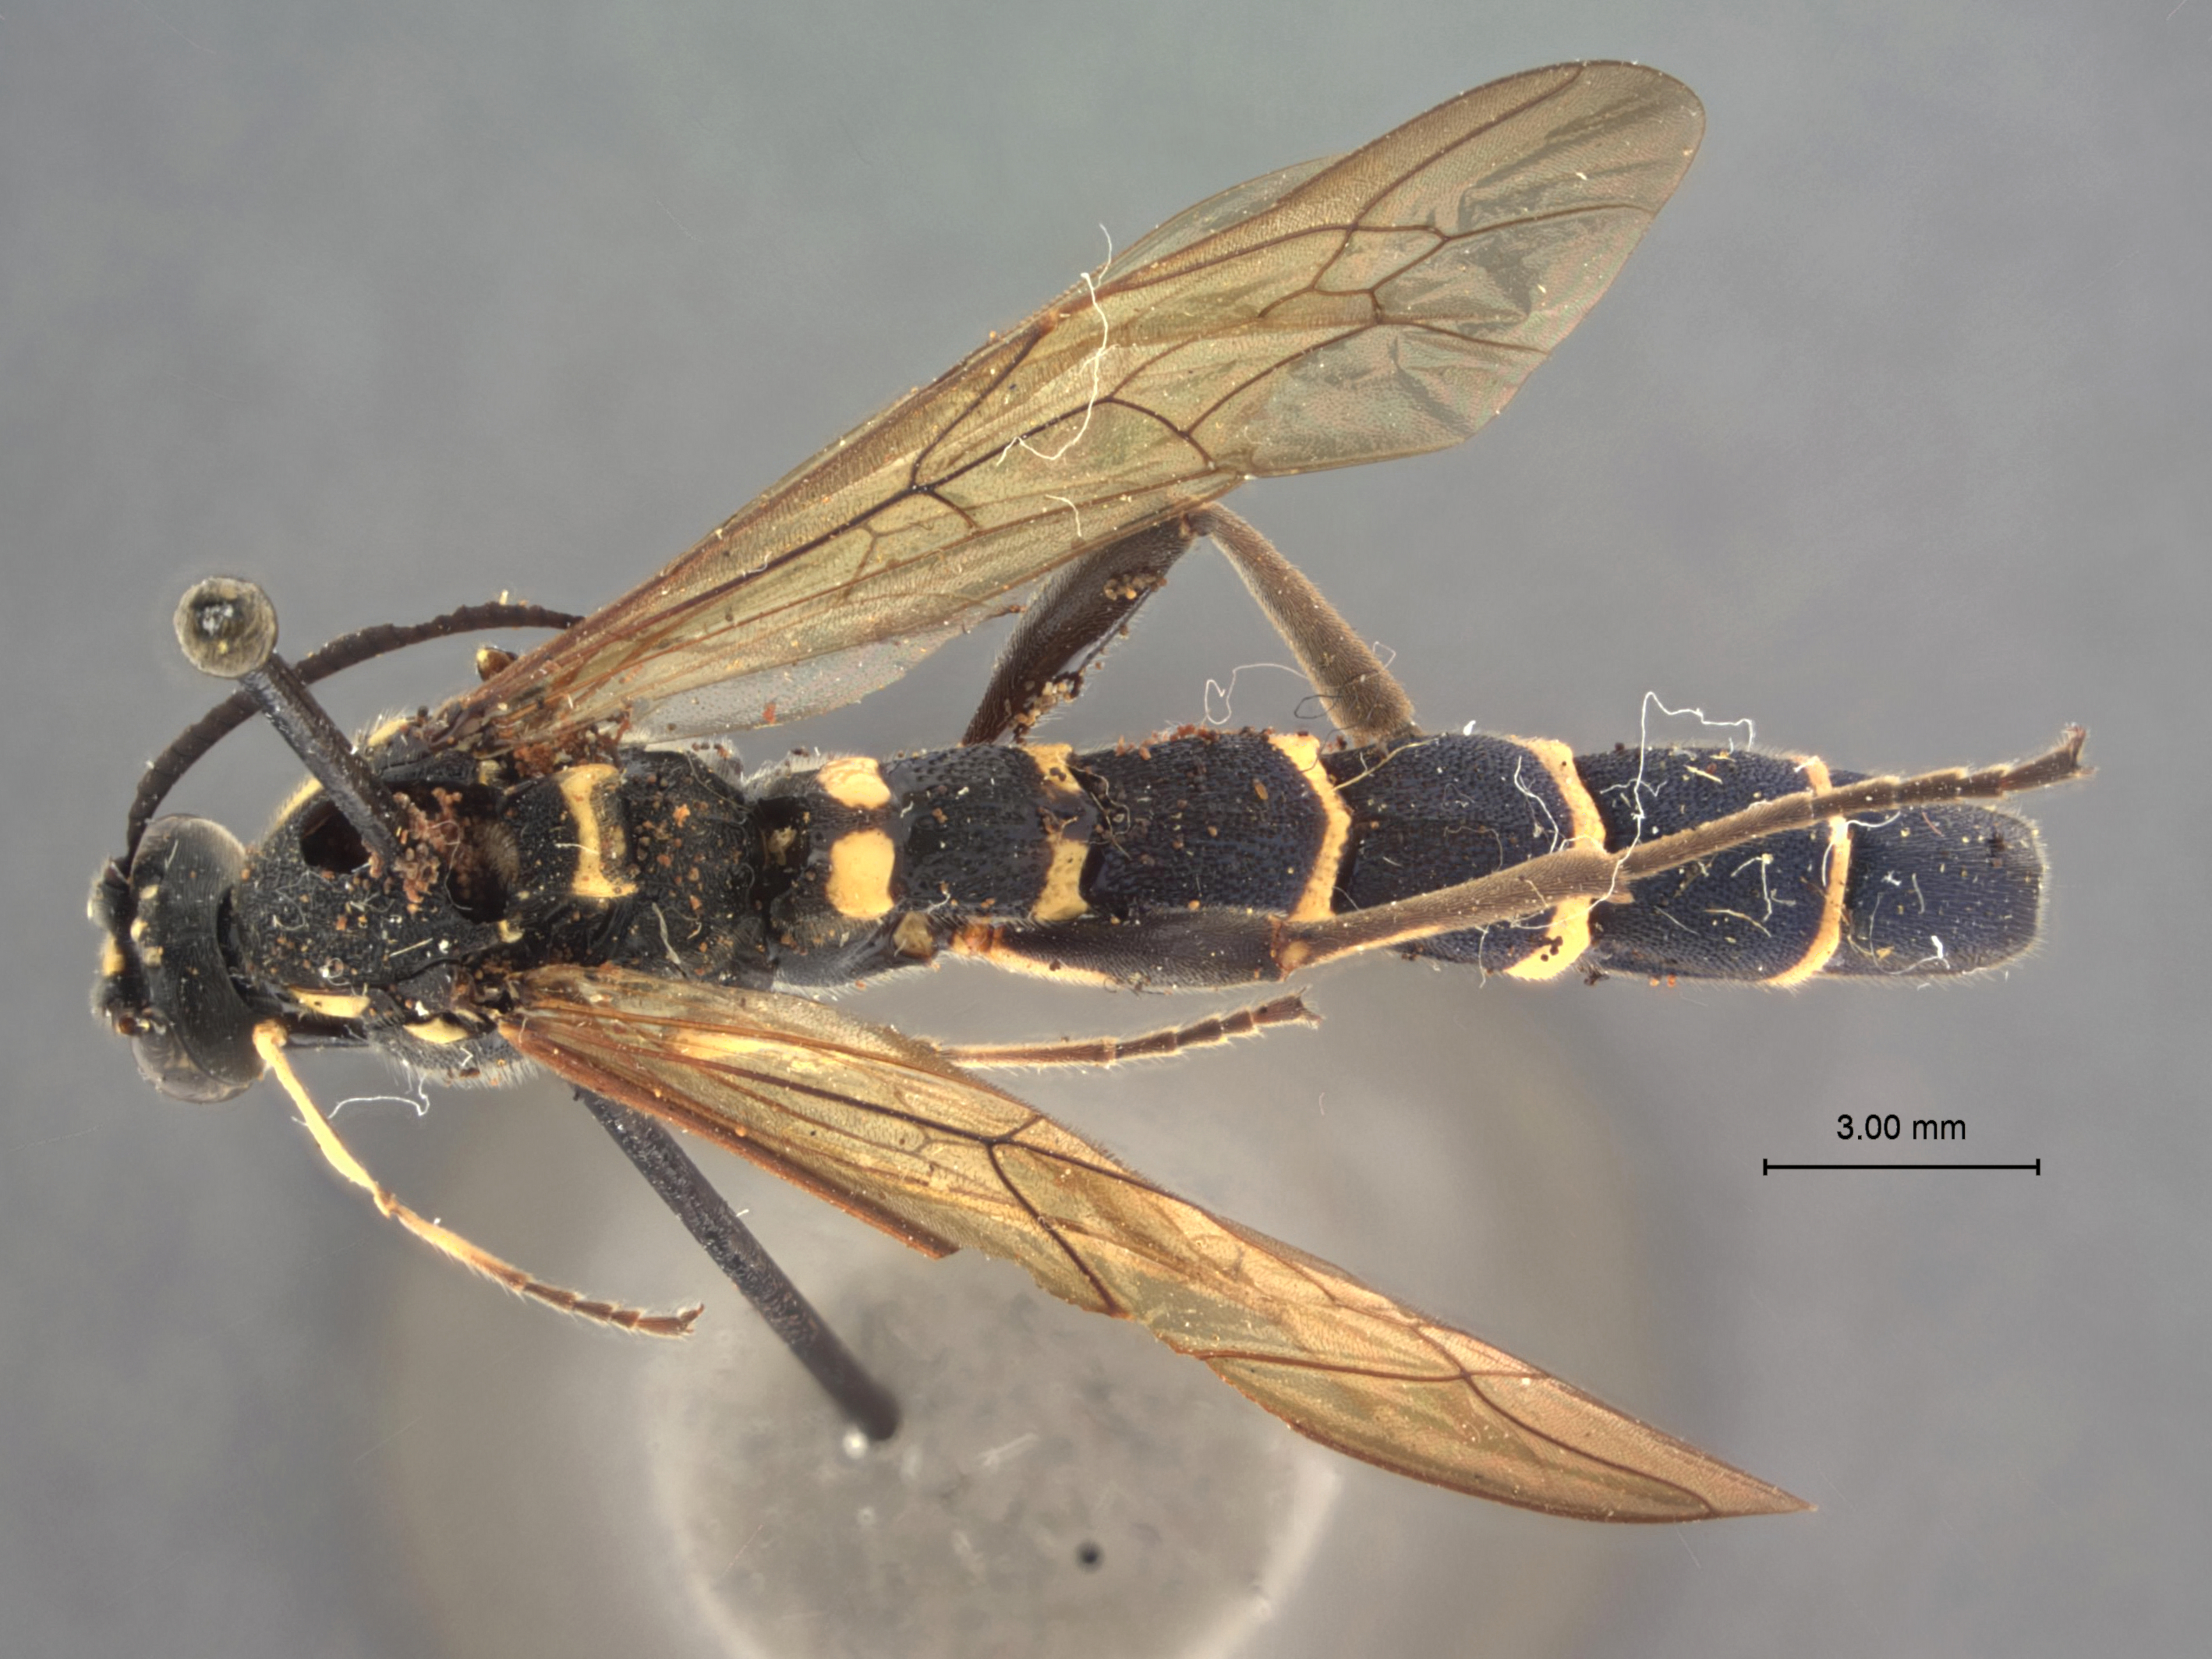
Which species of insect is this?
Metopius basalis
